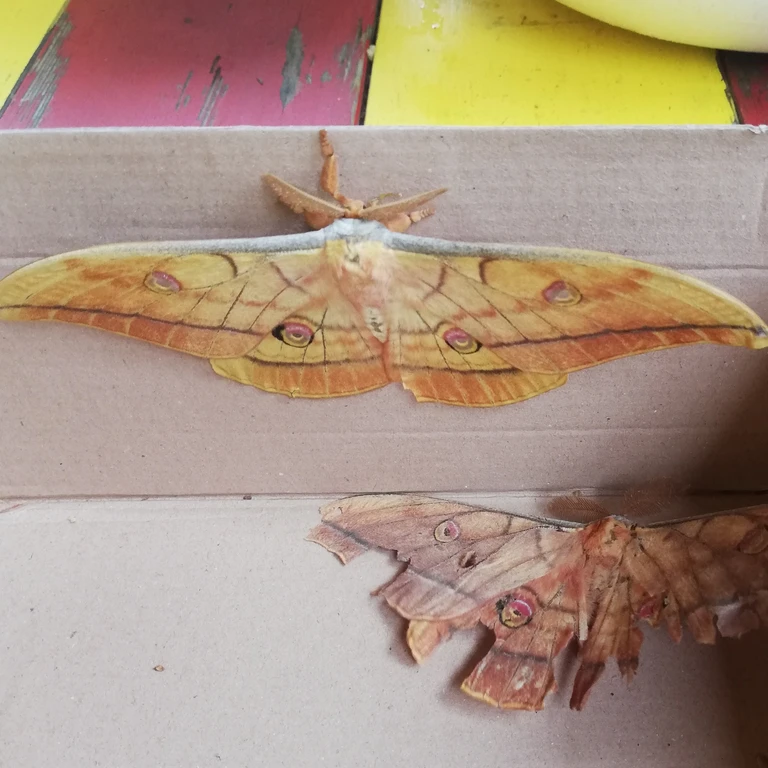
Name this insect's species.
Antheraea yamamai
